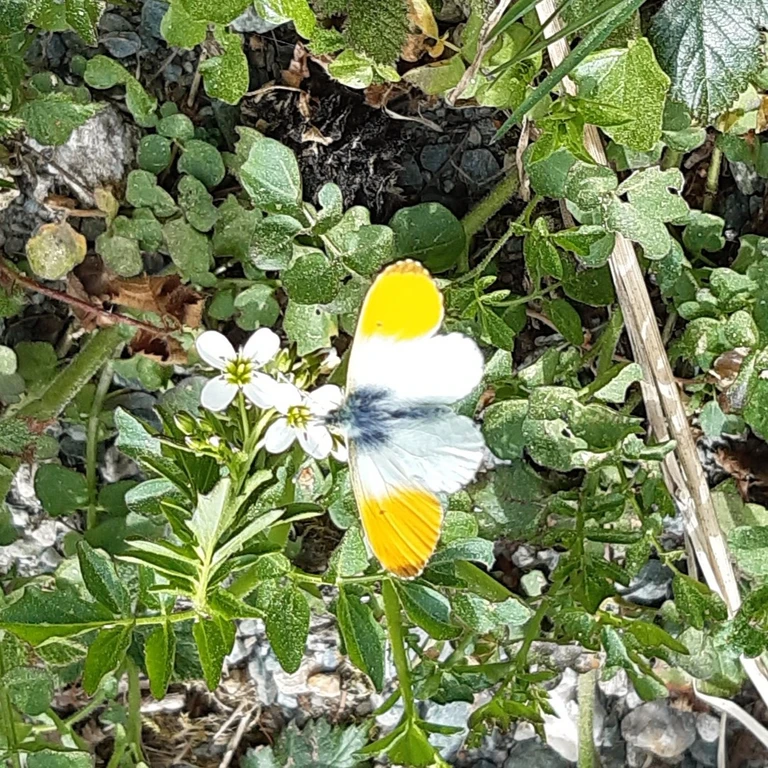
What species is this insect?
Anthocharis cardamines
